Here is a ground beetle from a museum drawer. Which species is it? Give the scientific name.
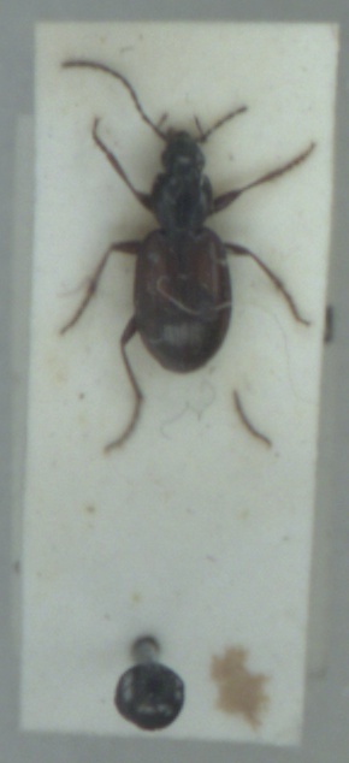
Agonum fuliginosum
